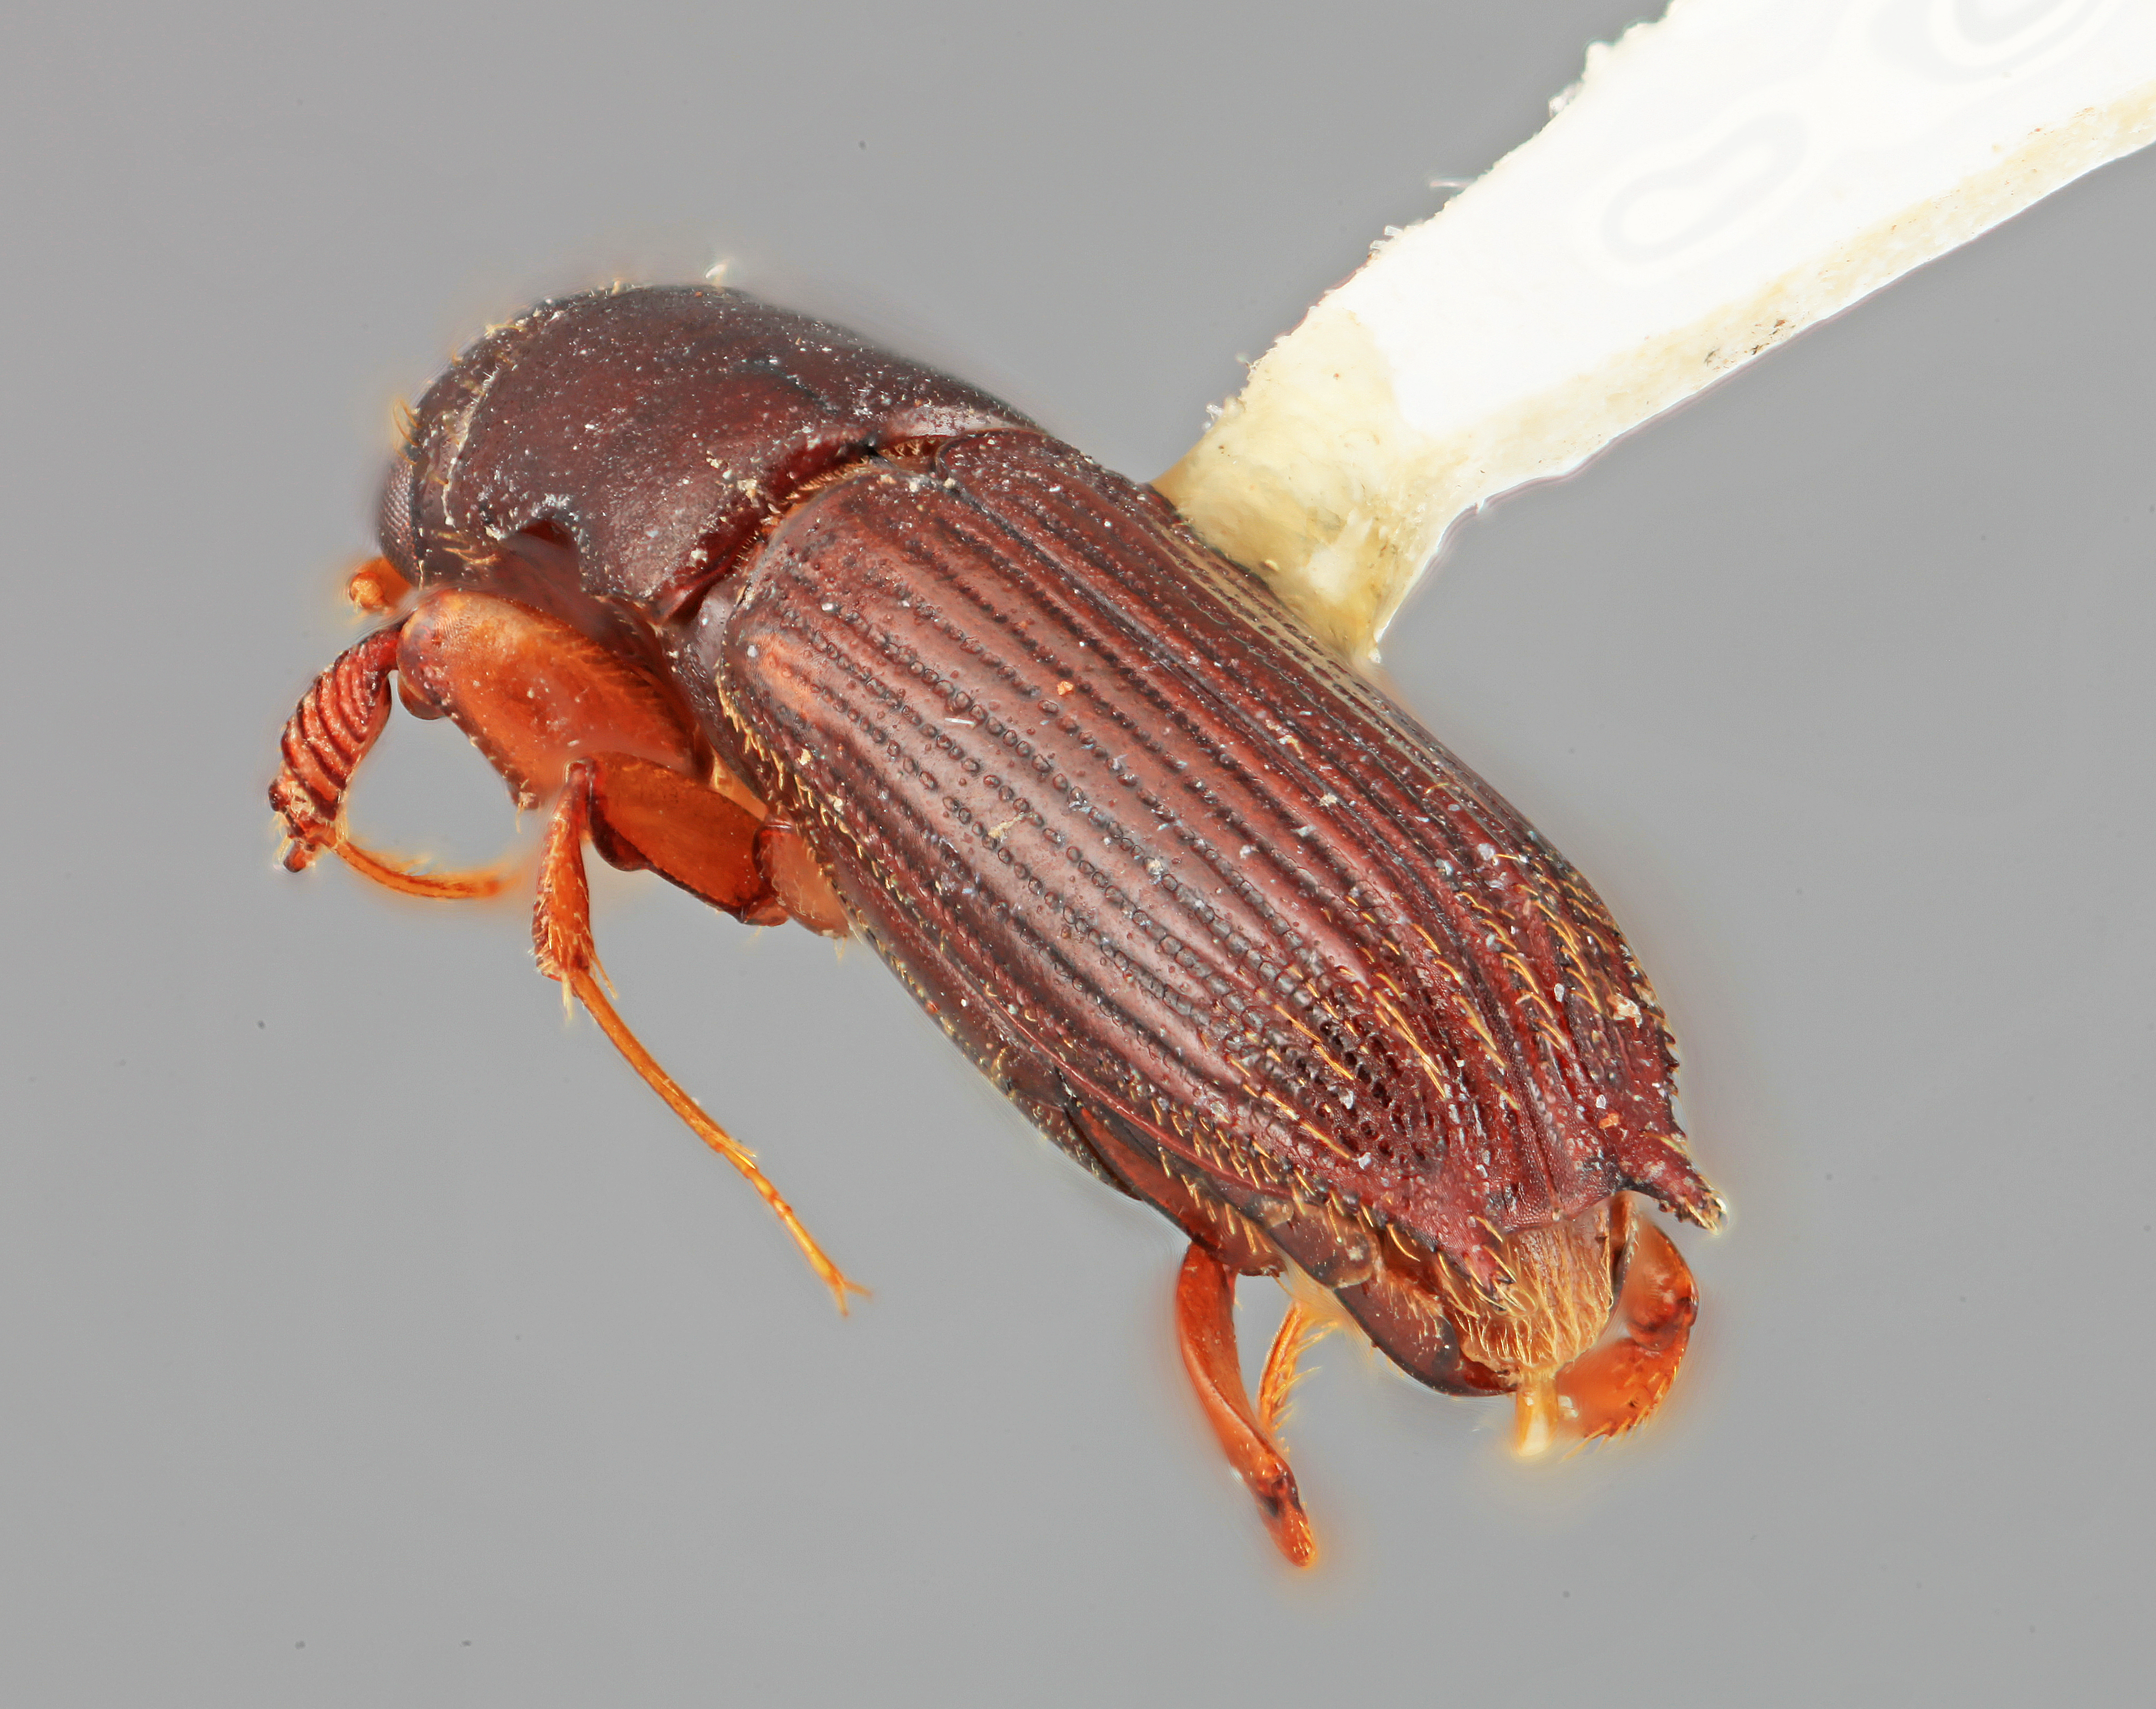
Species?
Platypus longius
